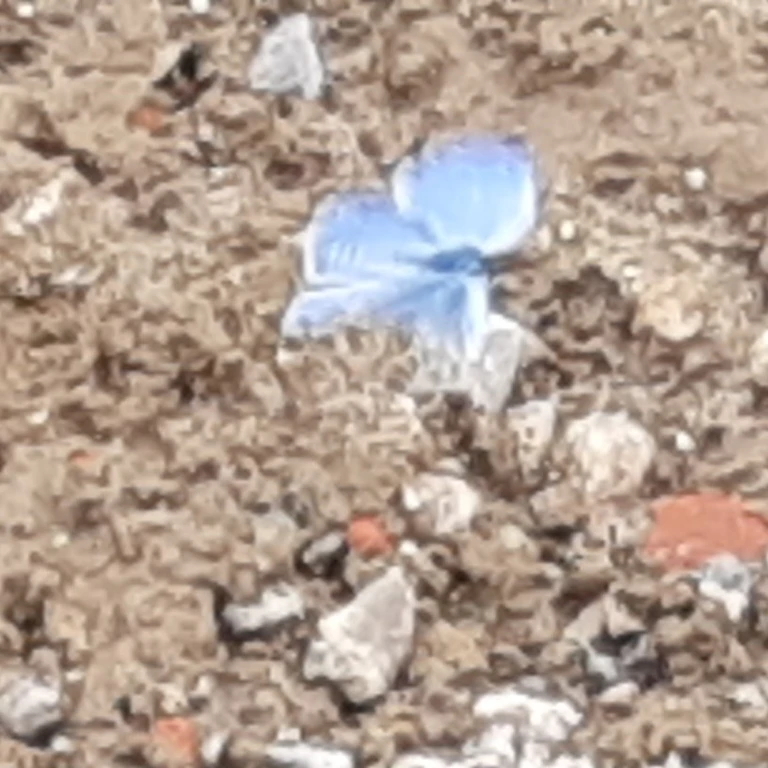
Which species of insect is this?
Celastrina argiolus
